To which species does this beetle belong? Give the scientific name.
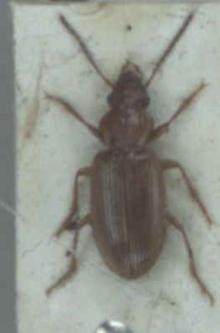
Dicheirotrichus gustavii
